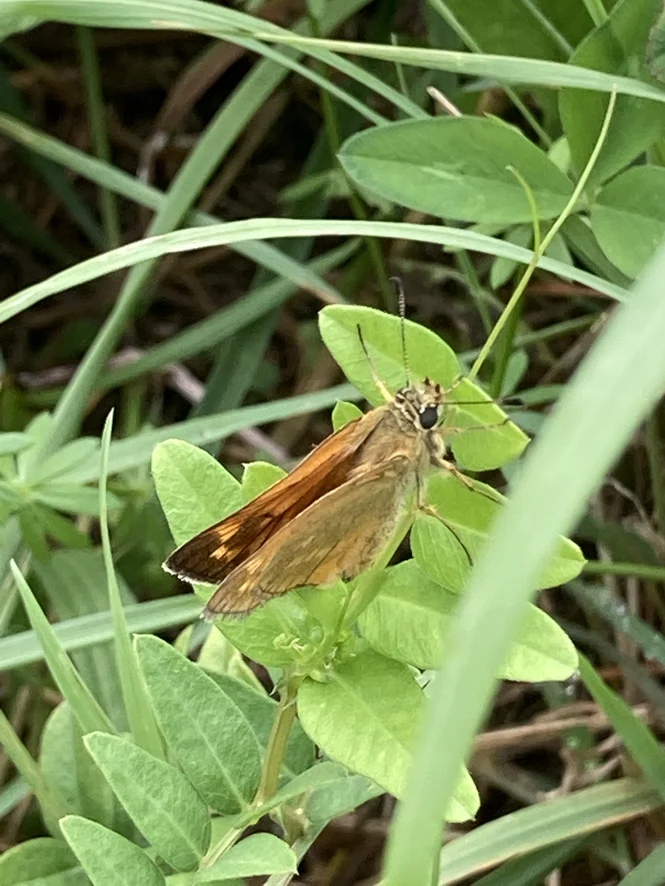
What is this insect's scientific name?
Ochlodes sylvanus (also Ochlodes venata)
